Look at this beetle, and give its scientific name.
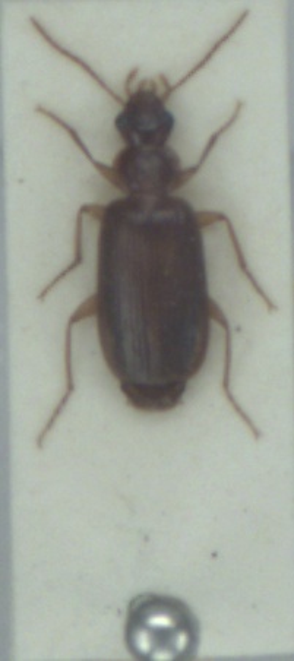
Dromius meridionalis
